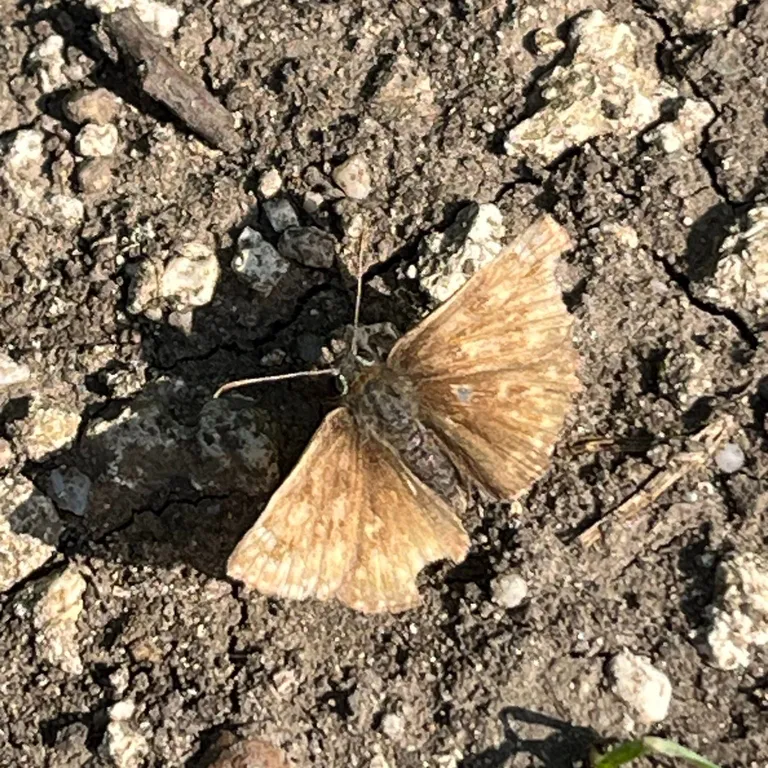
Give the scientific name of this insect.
Erynnis tages
